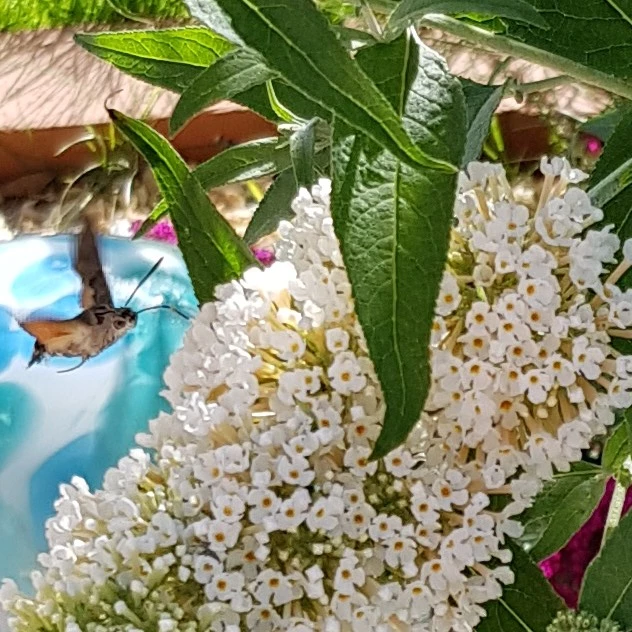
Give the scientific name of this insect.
Macroglossum stellatarum
